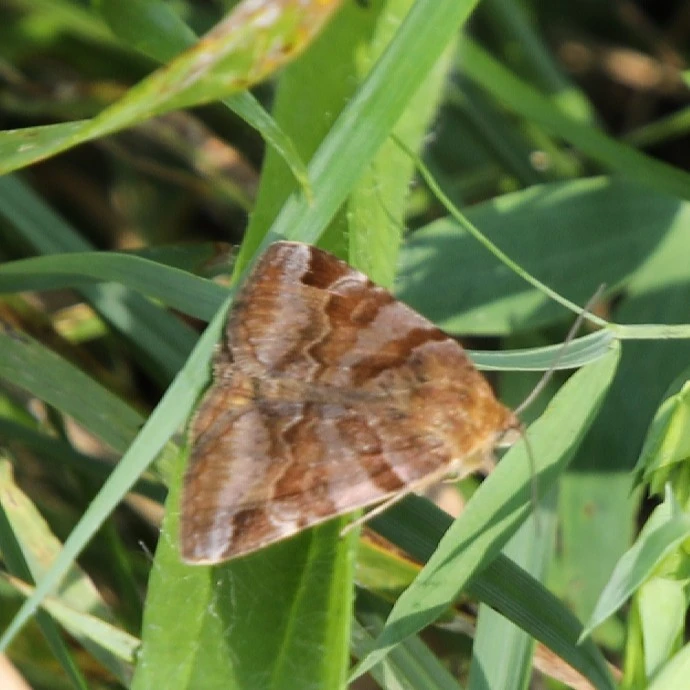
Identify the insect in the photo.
Euclidia glyphica
